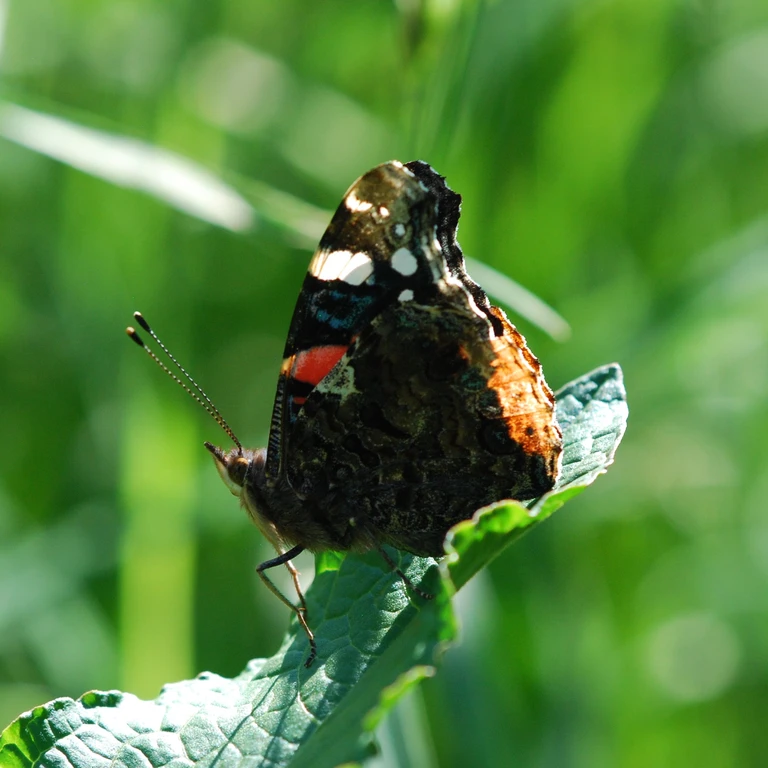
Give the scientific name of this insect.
Vanessa atalanta
